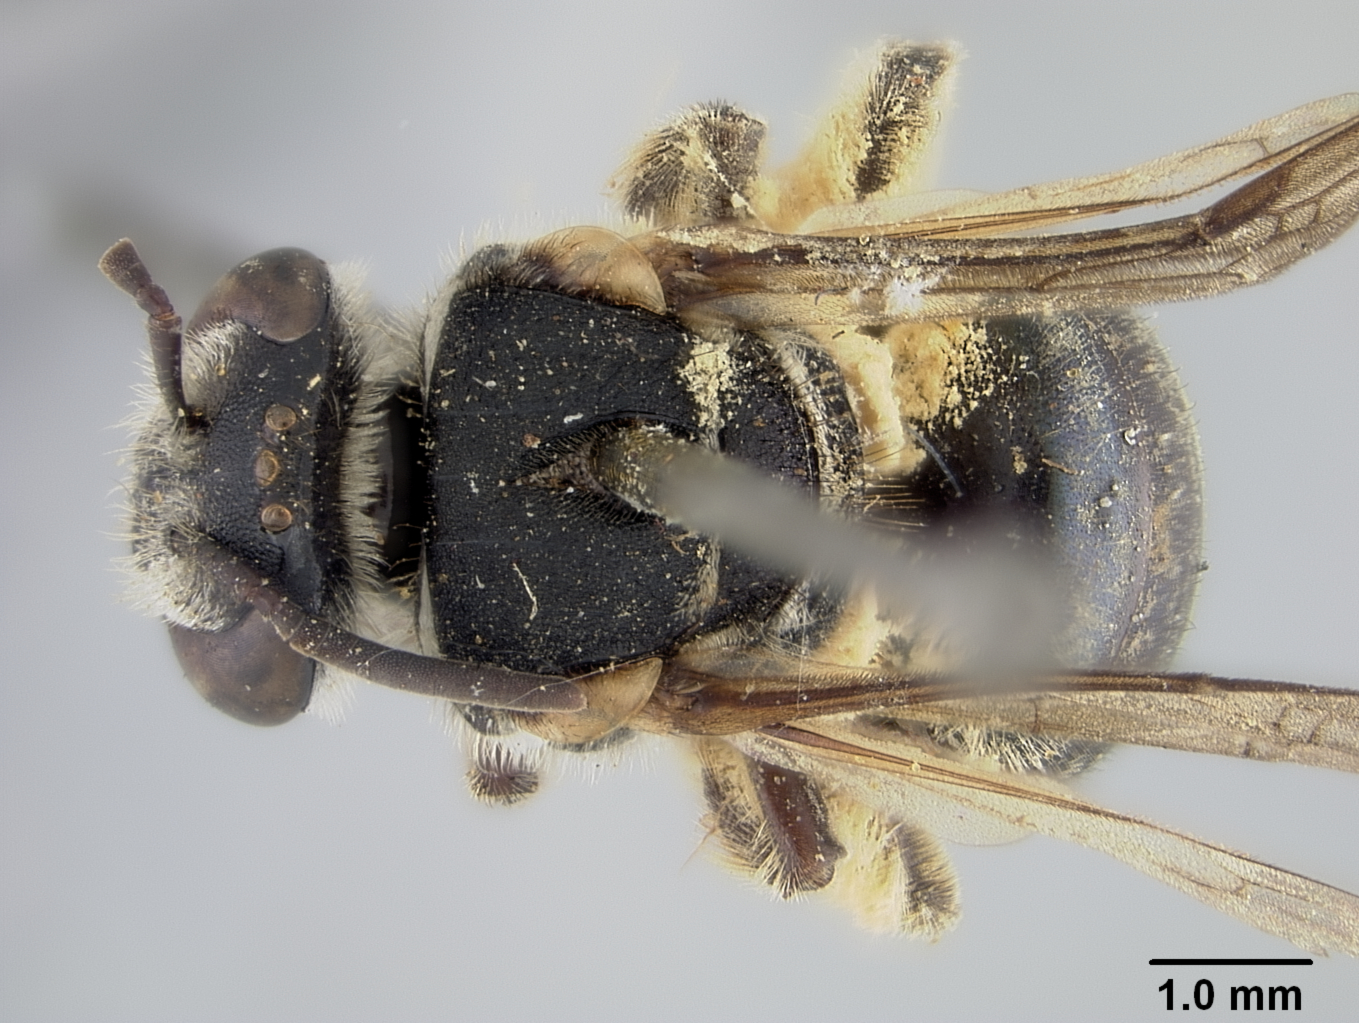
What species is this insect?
Nomia subpurpurea
